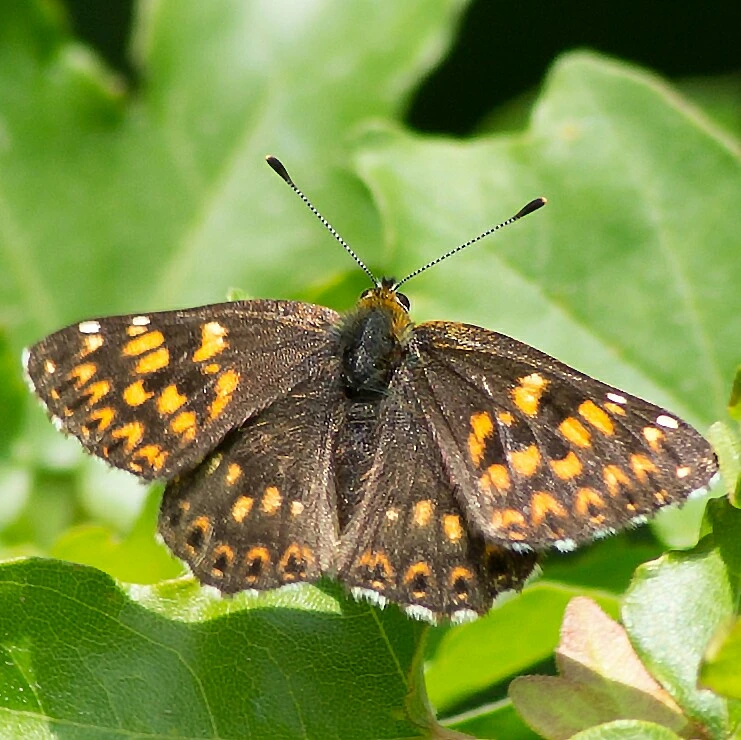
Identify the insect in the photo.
Hamearis lucina
